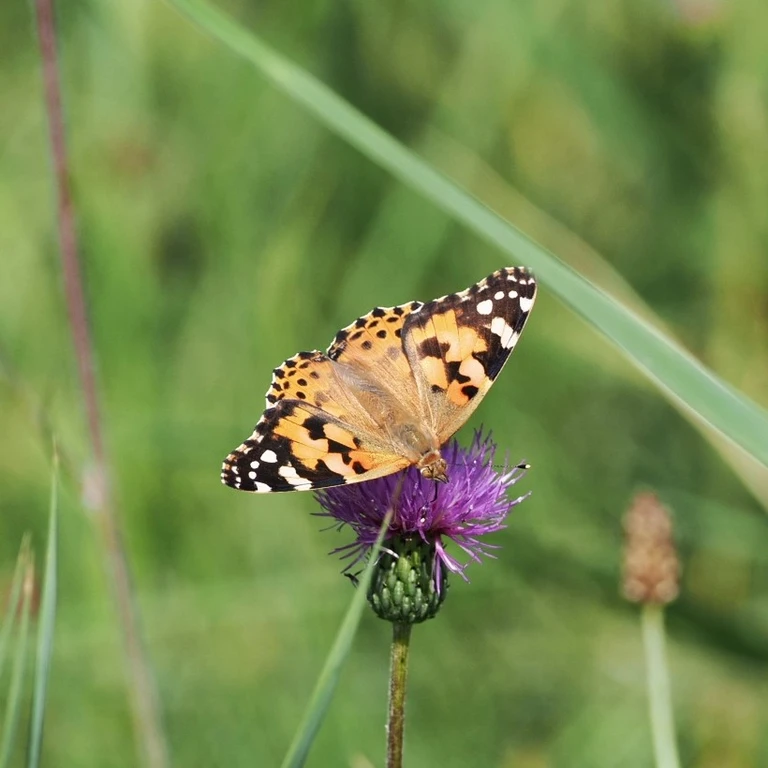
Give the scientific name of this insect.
Vanessa cardui
